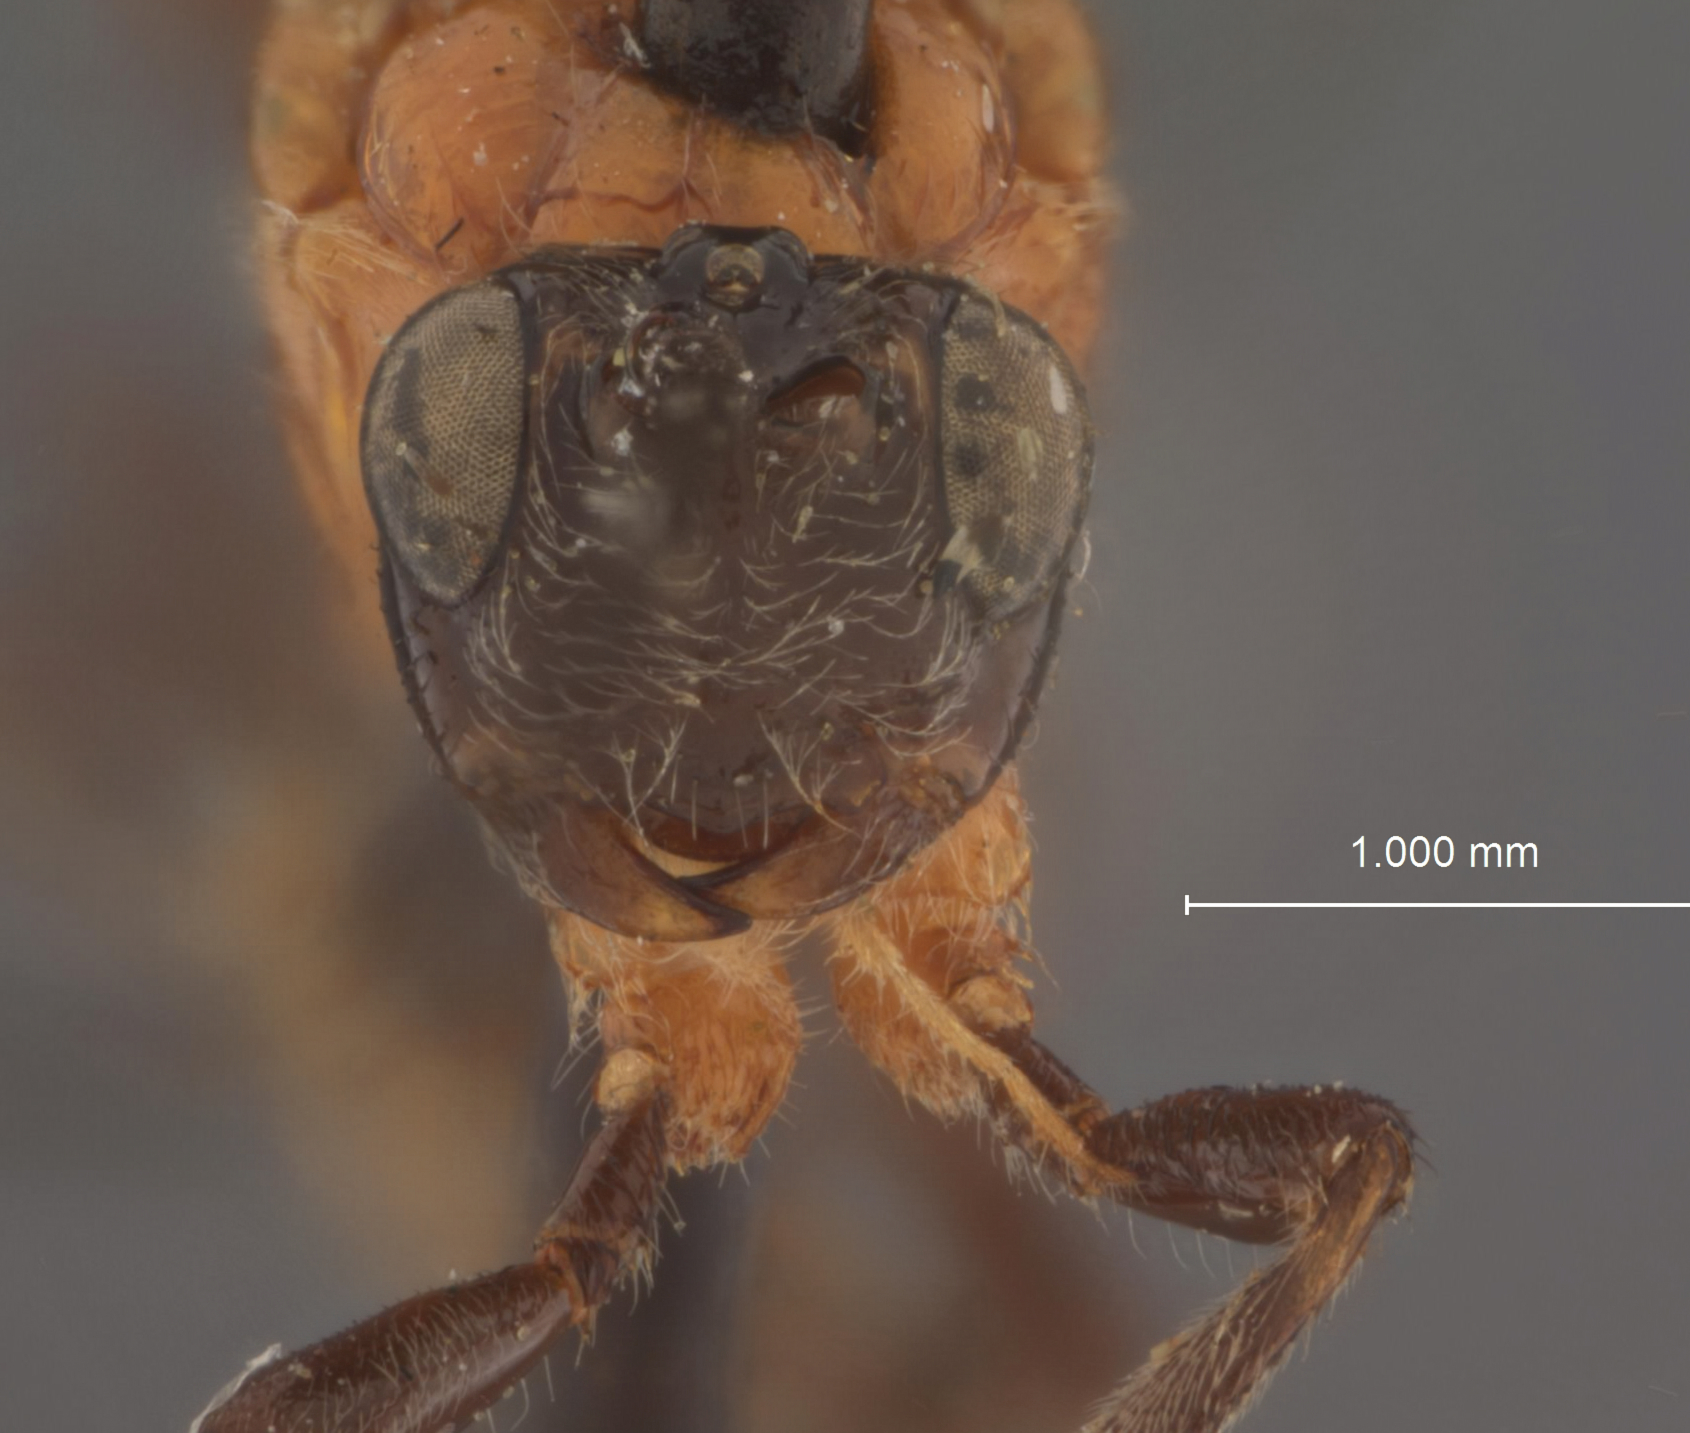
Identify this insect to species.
Diachasma crawfordi
